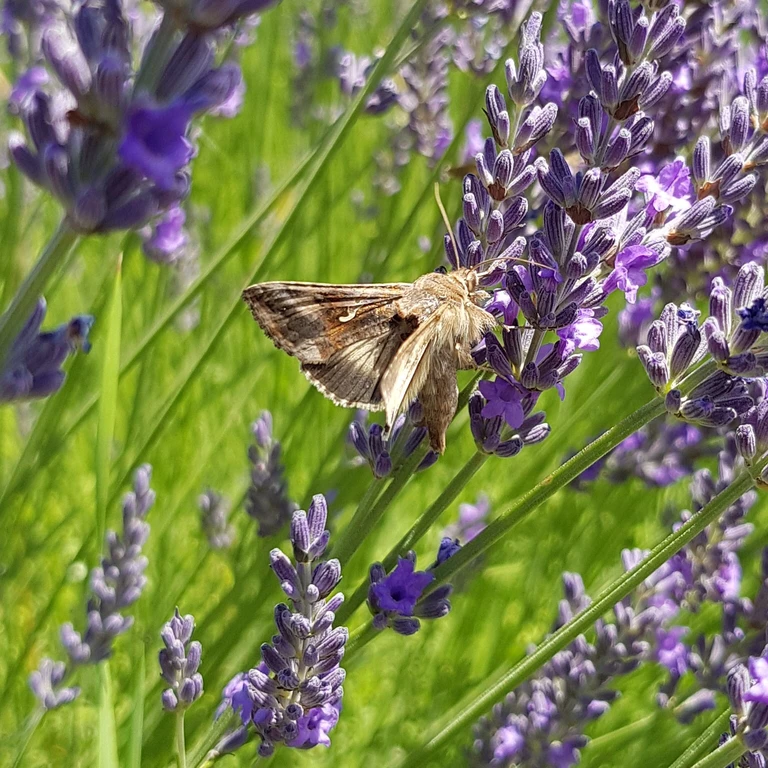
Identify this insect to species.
Autographa gamma
